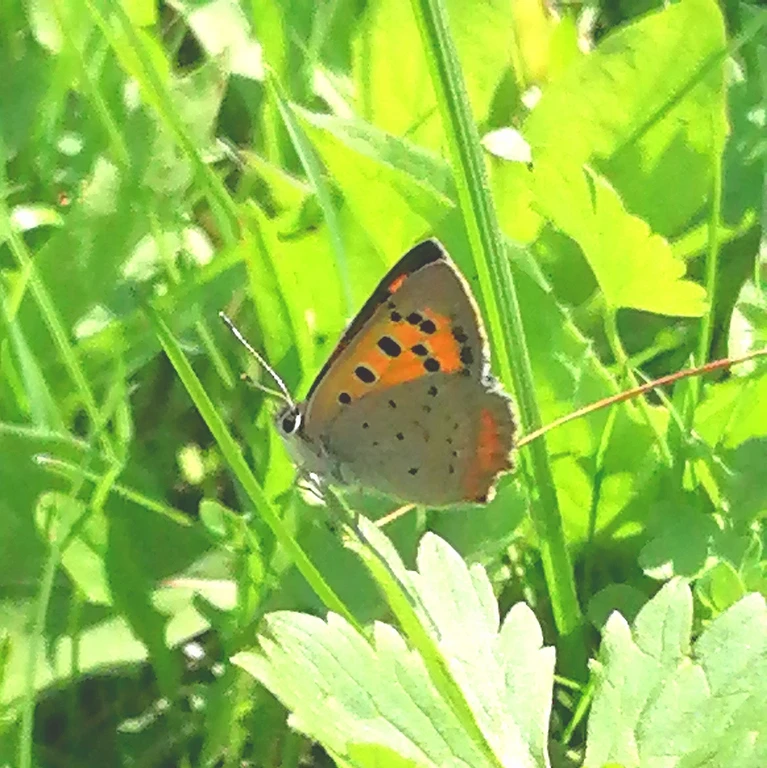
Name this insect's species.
Lycaena phlaeas
